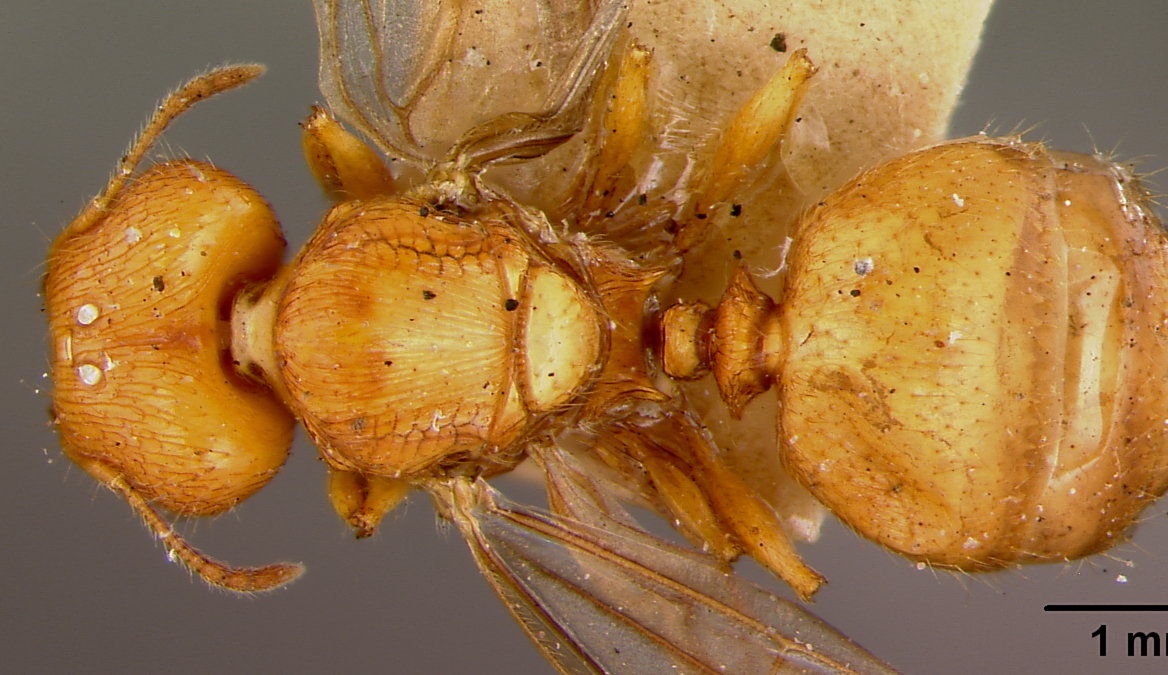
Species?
Pheidole mendanai
